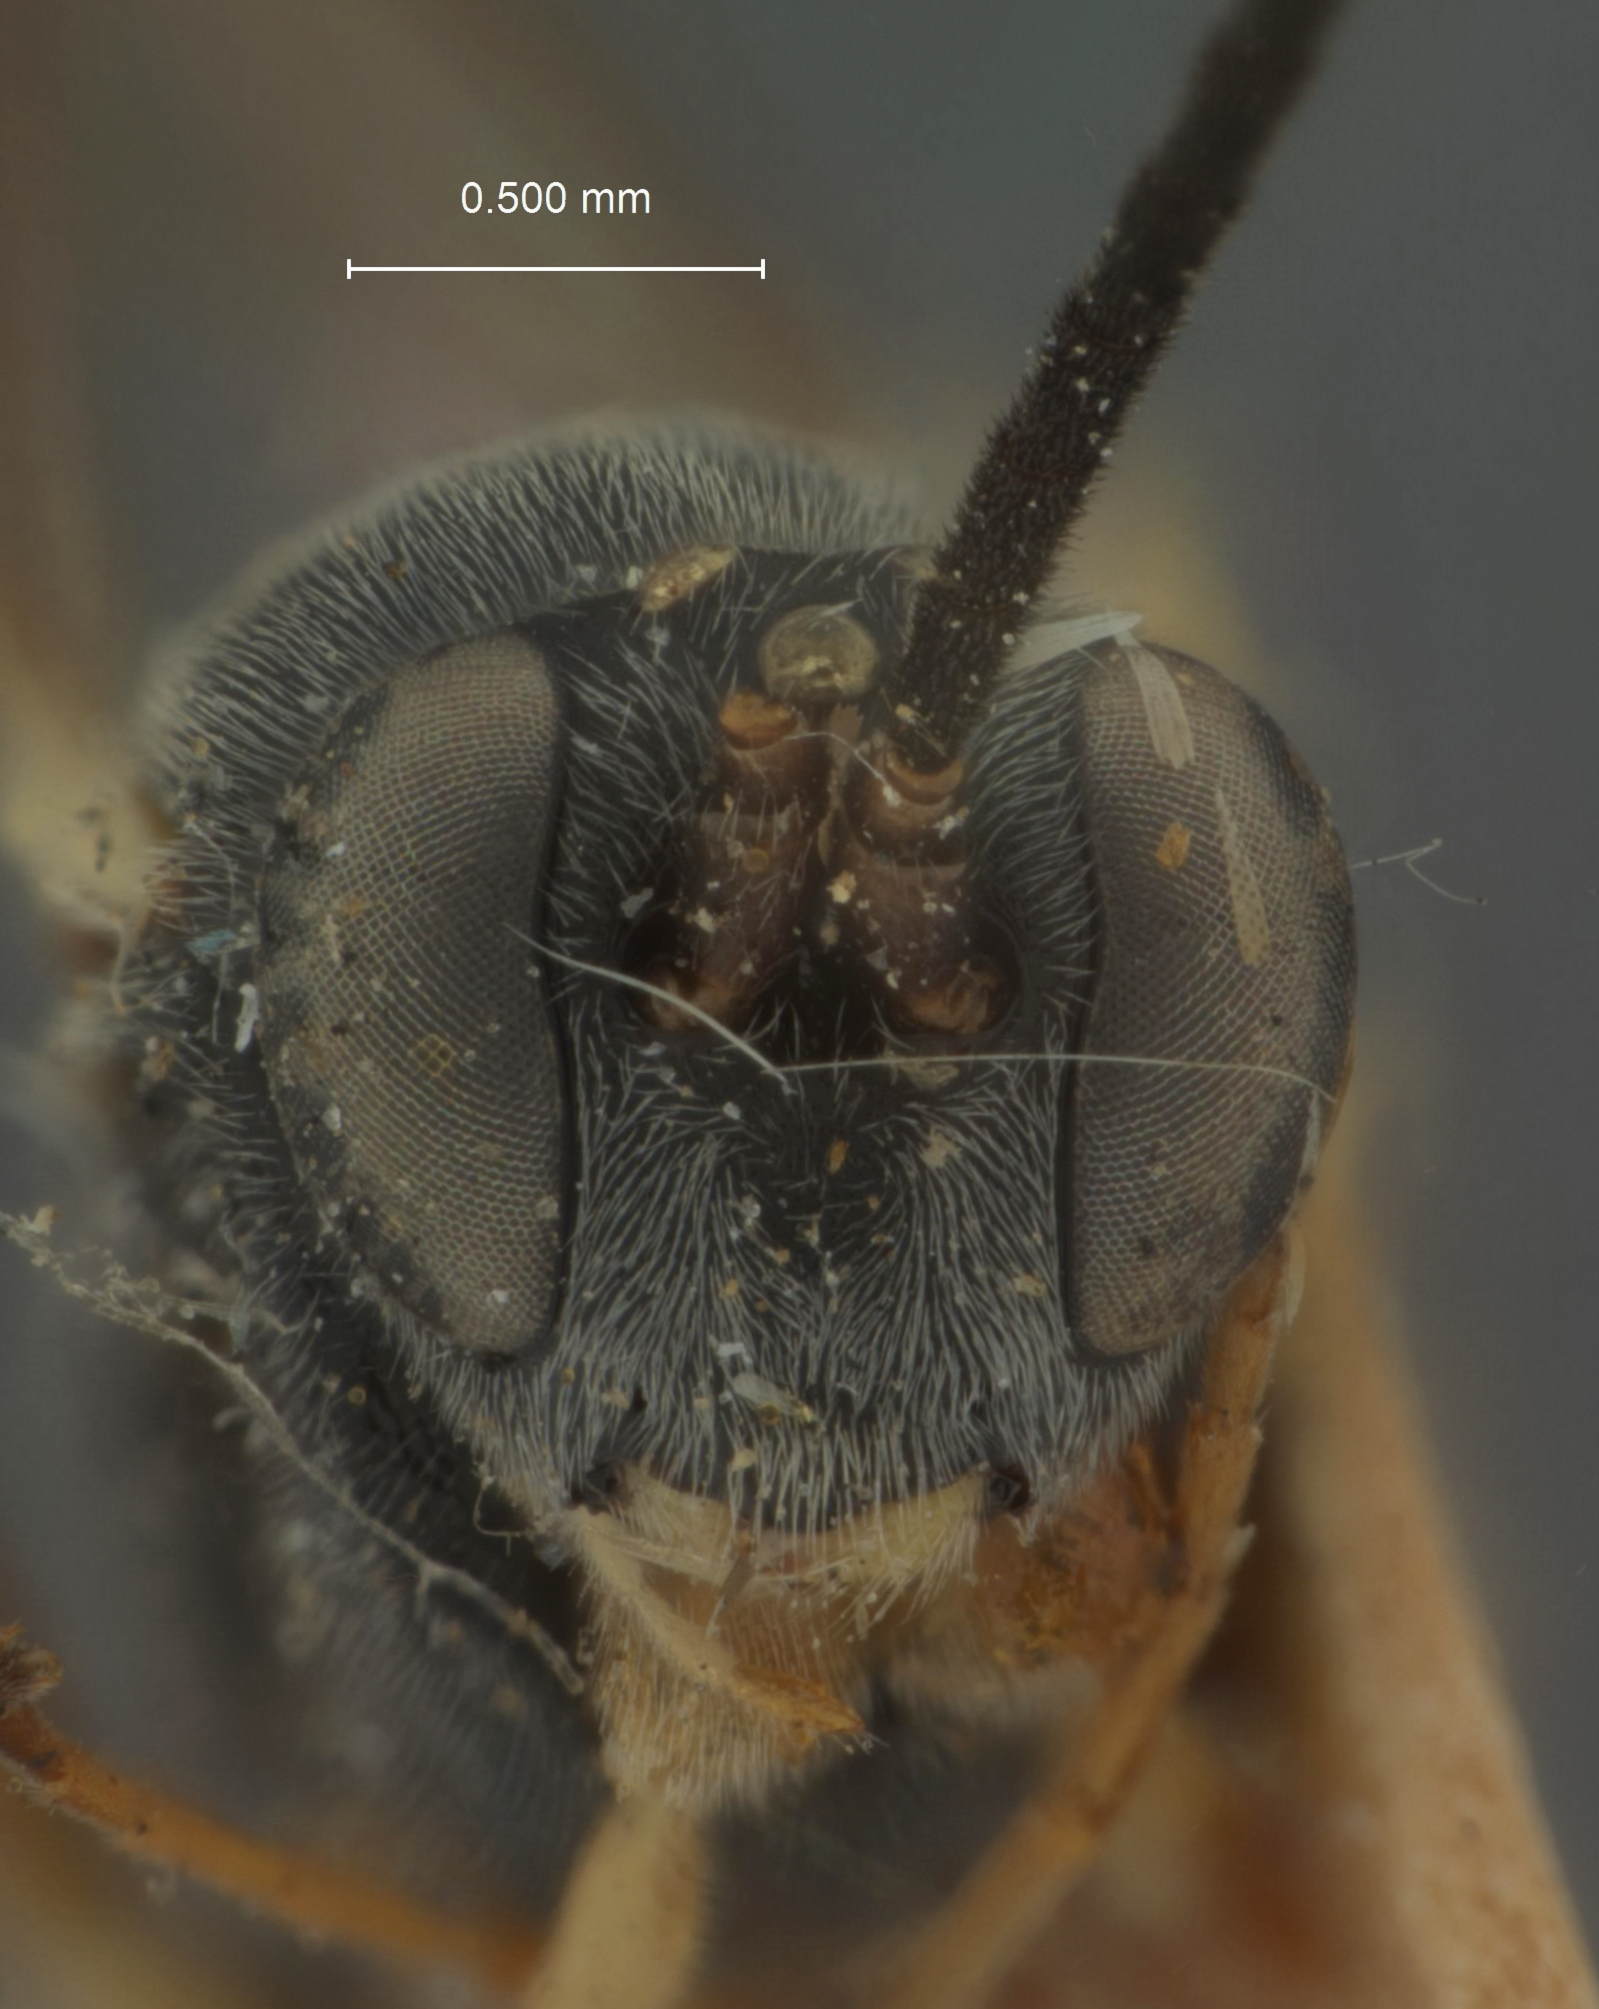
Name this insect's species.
Limneria heliae
